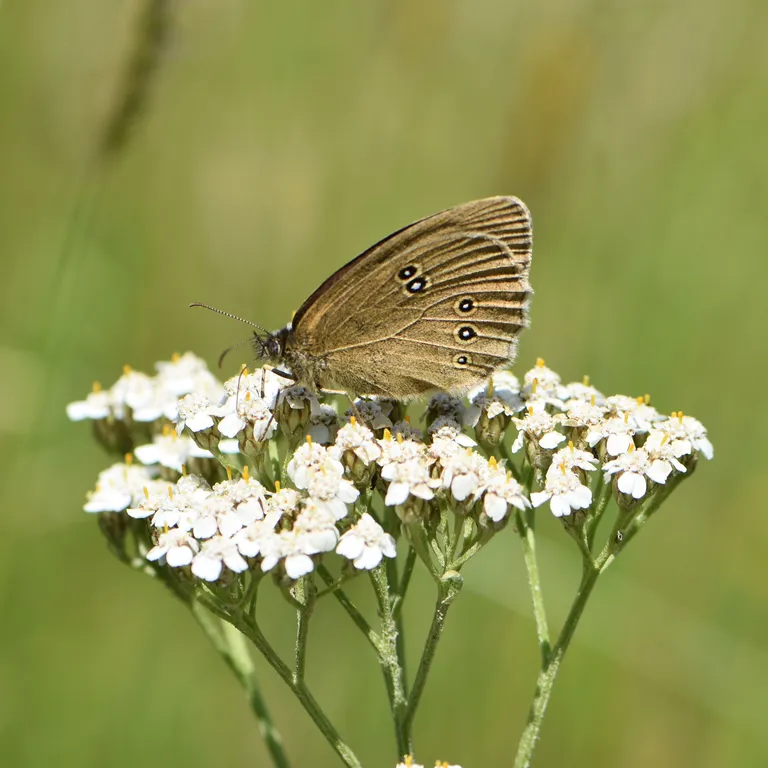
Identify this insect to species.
Aphantopus hyperantus
